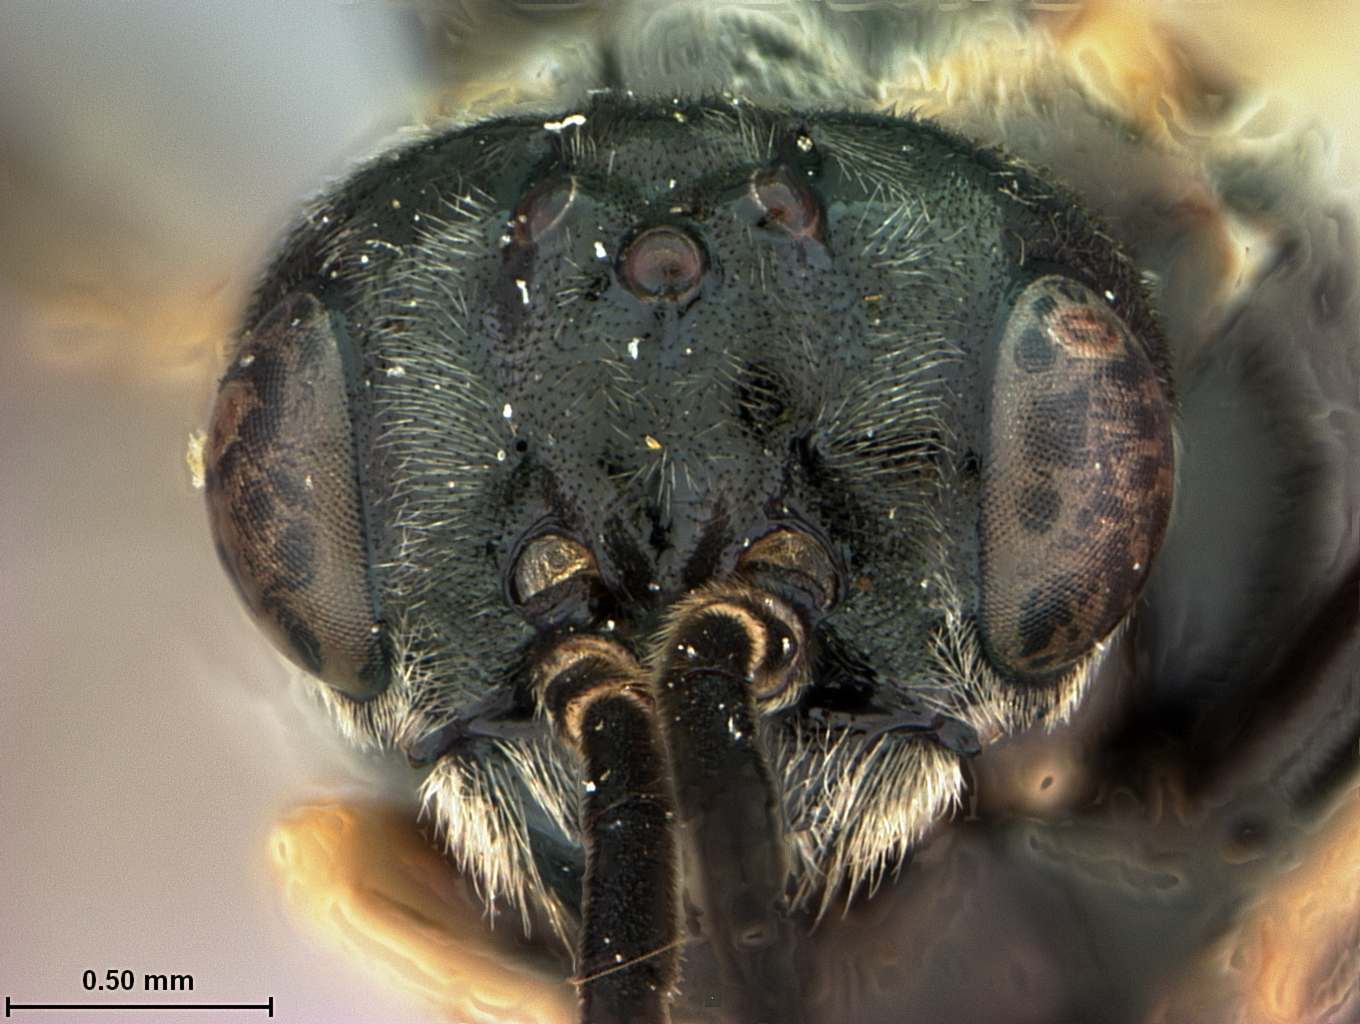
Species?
Lycaota bouquetensis
